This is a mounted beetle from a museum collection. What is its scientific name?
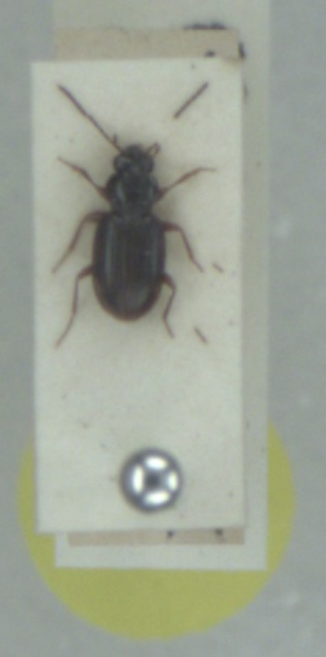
Bembidion clarkei
